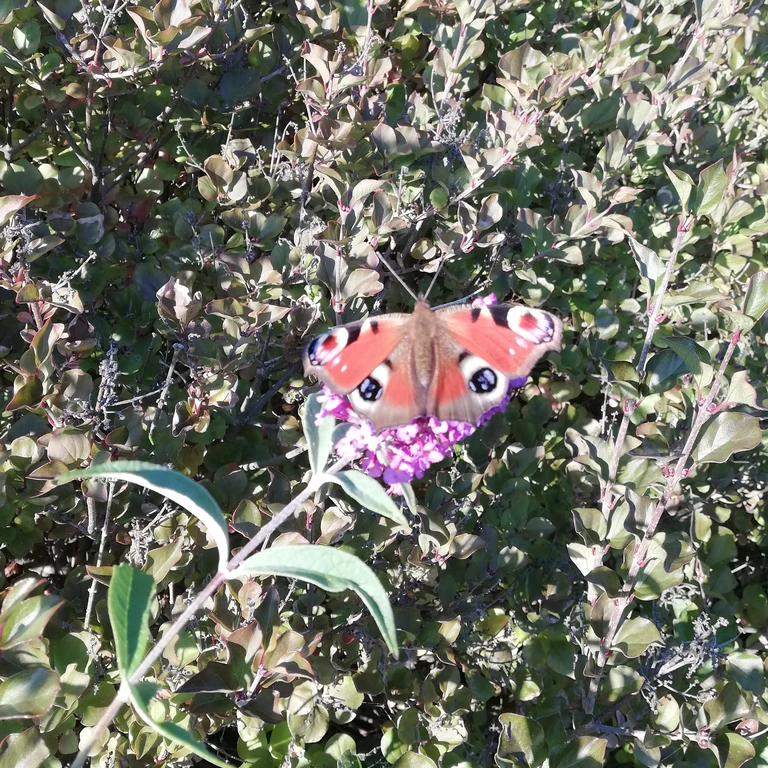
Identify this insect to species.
Aglais io
